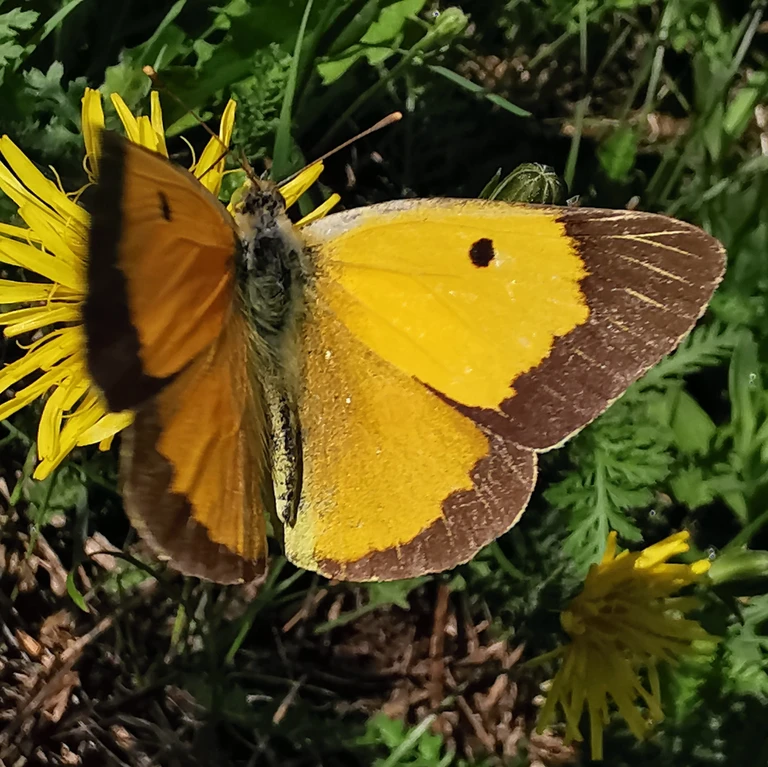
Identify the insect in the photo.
Colias croceus
